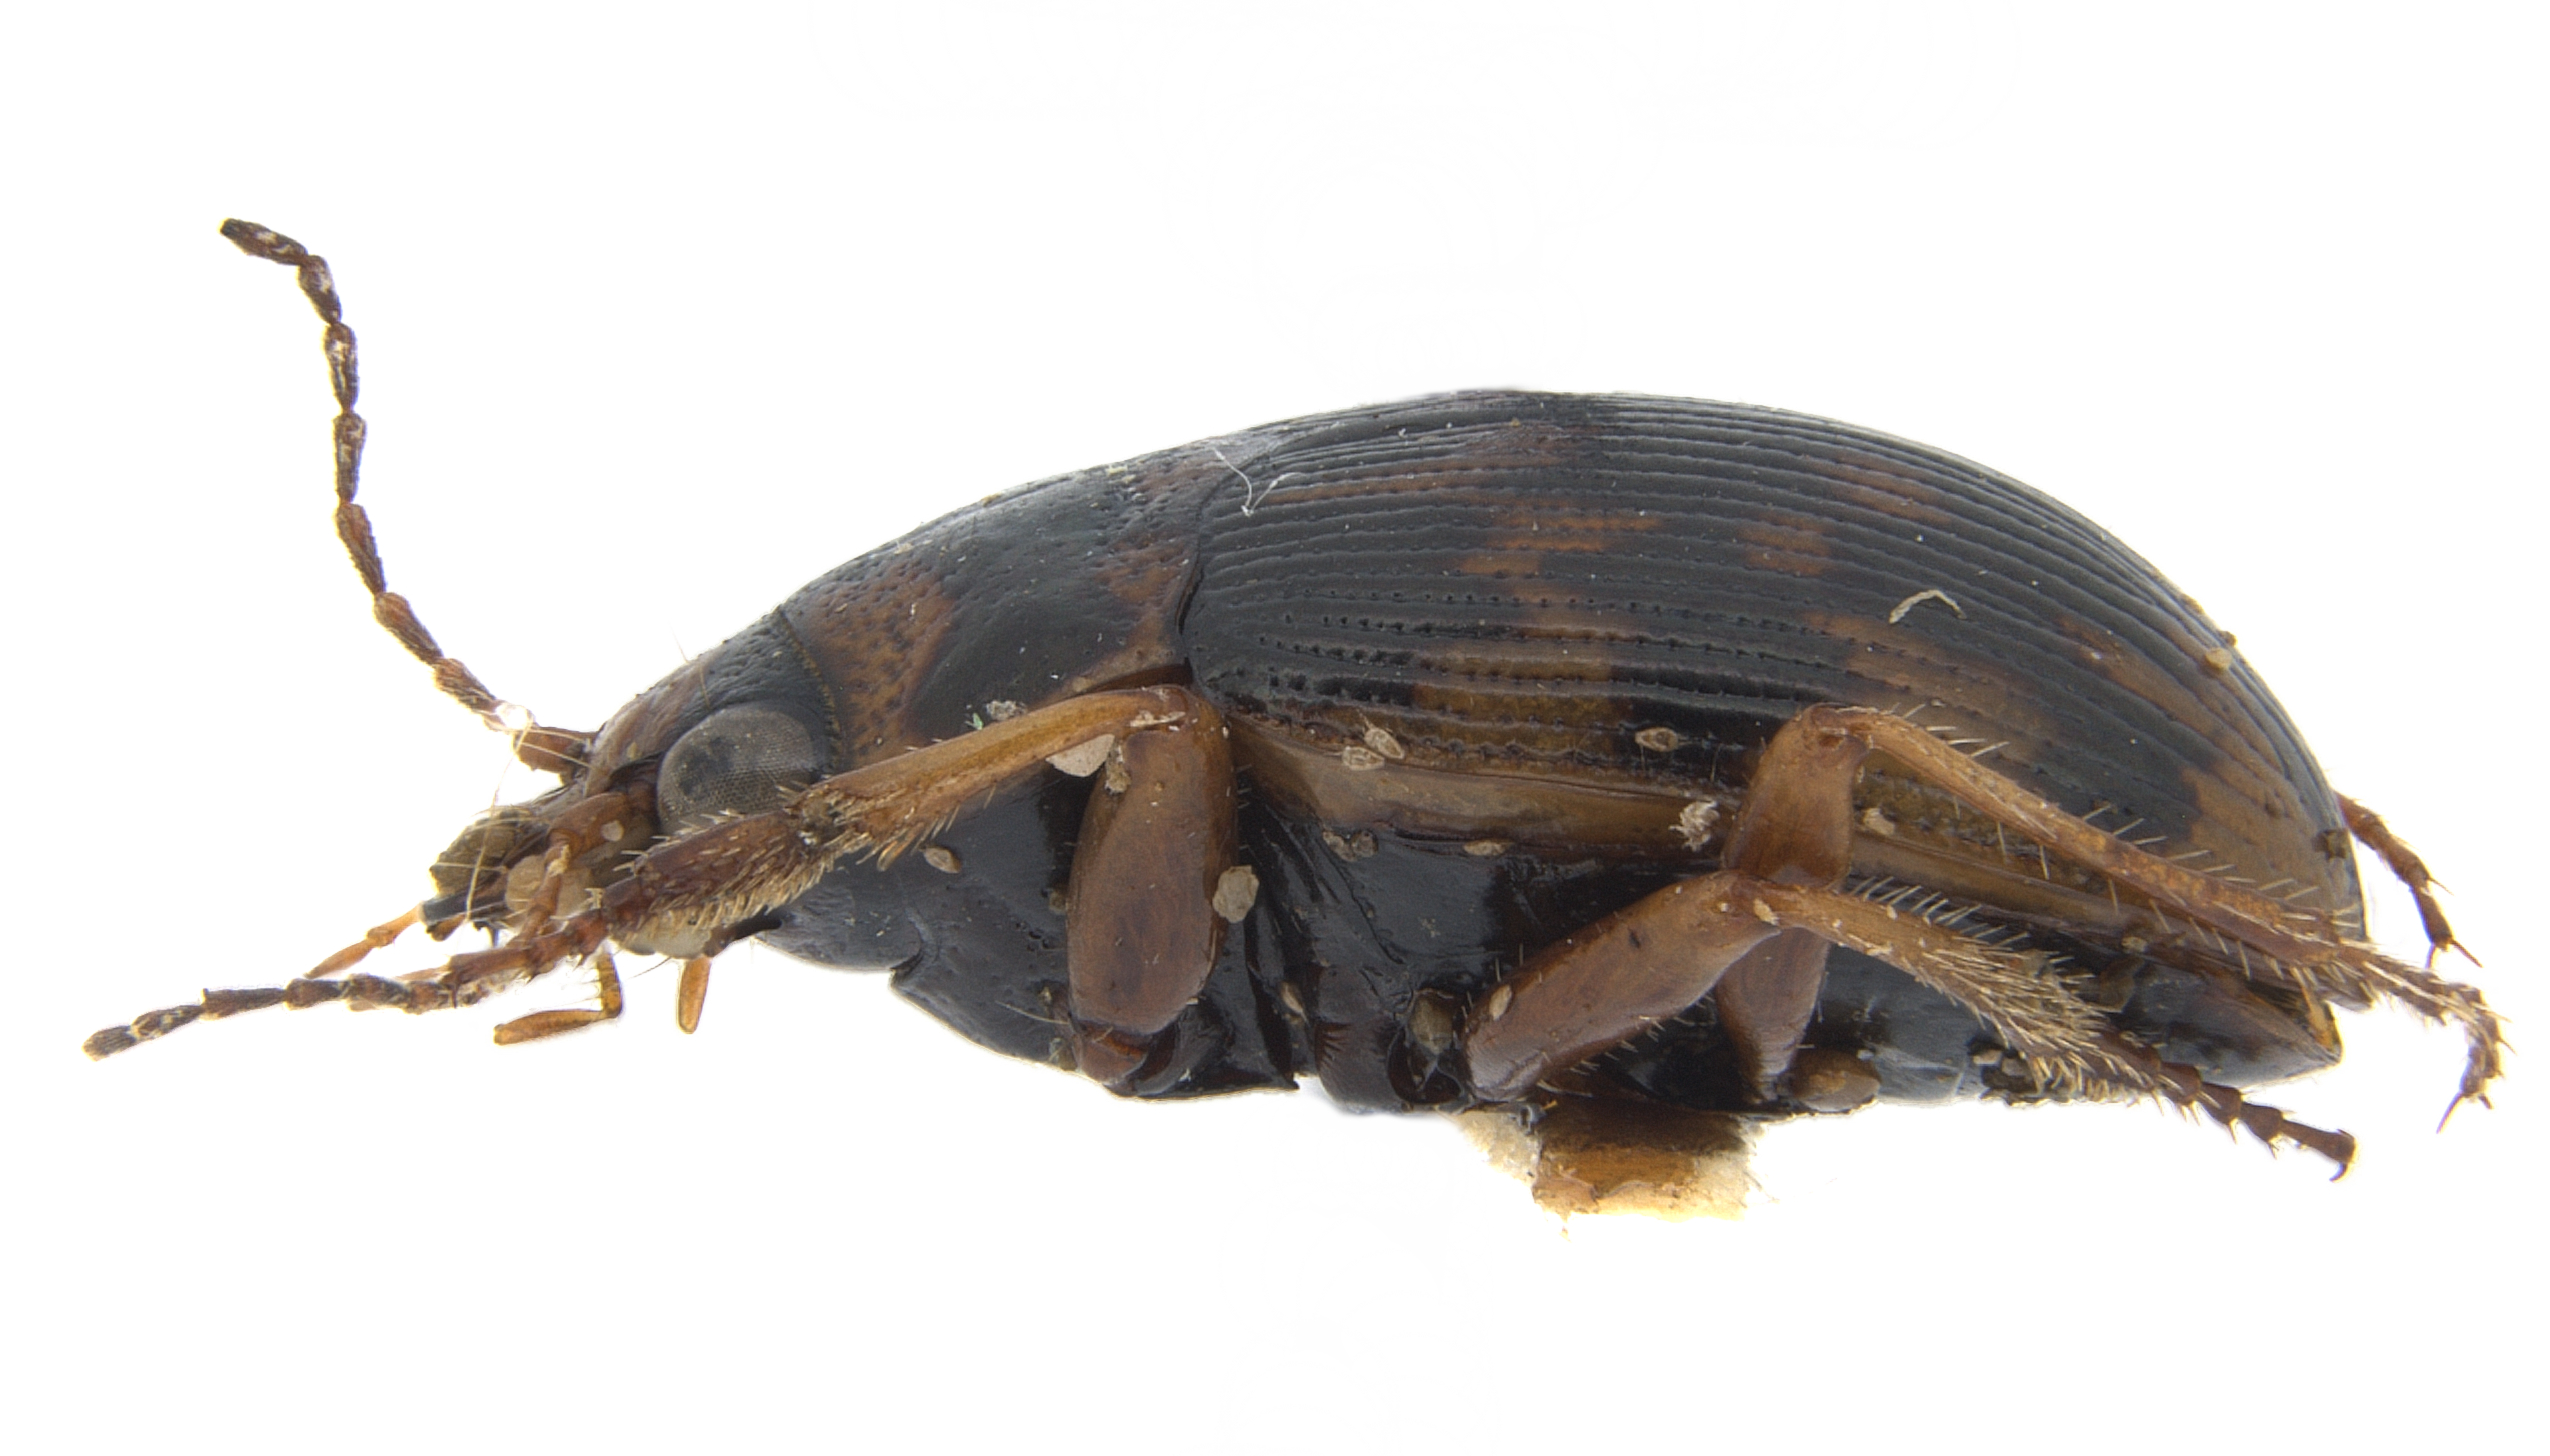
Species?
Omophron robustus
